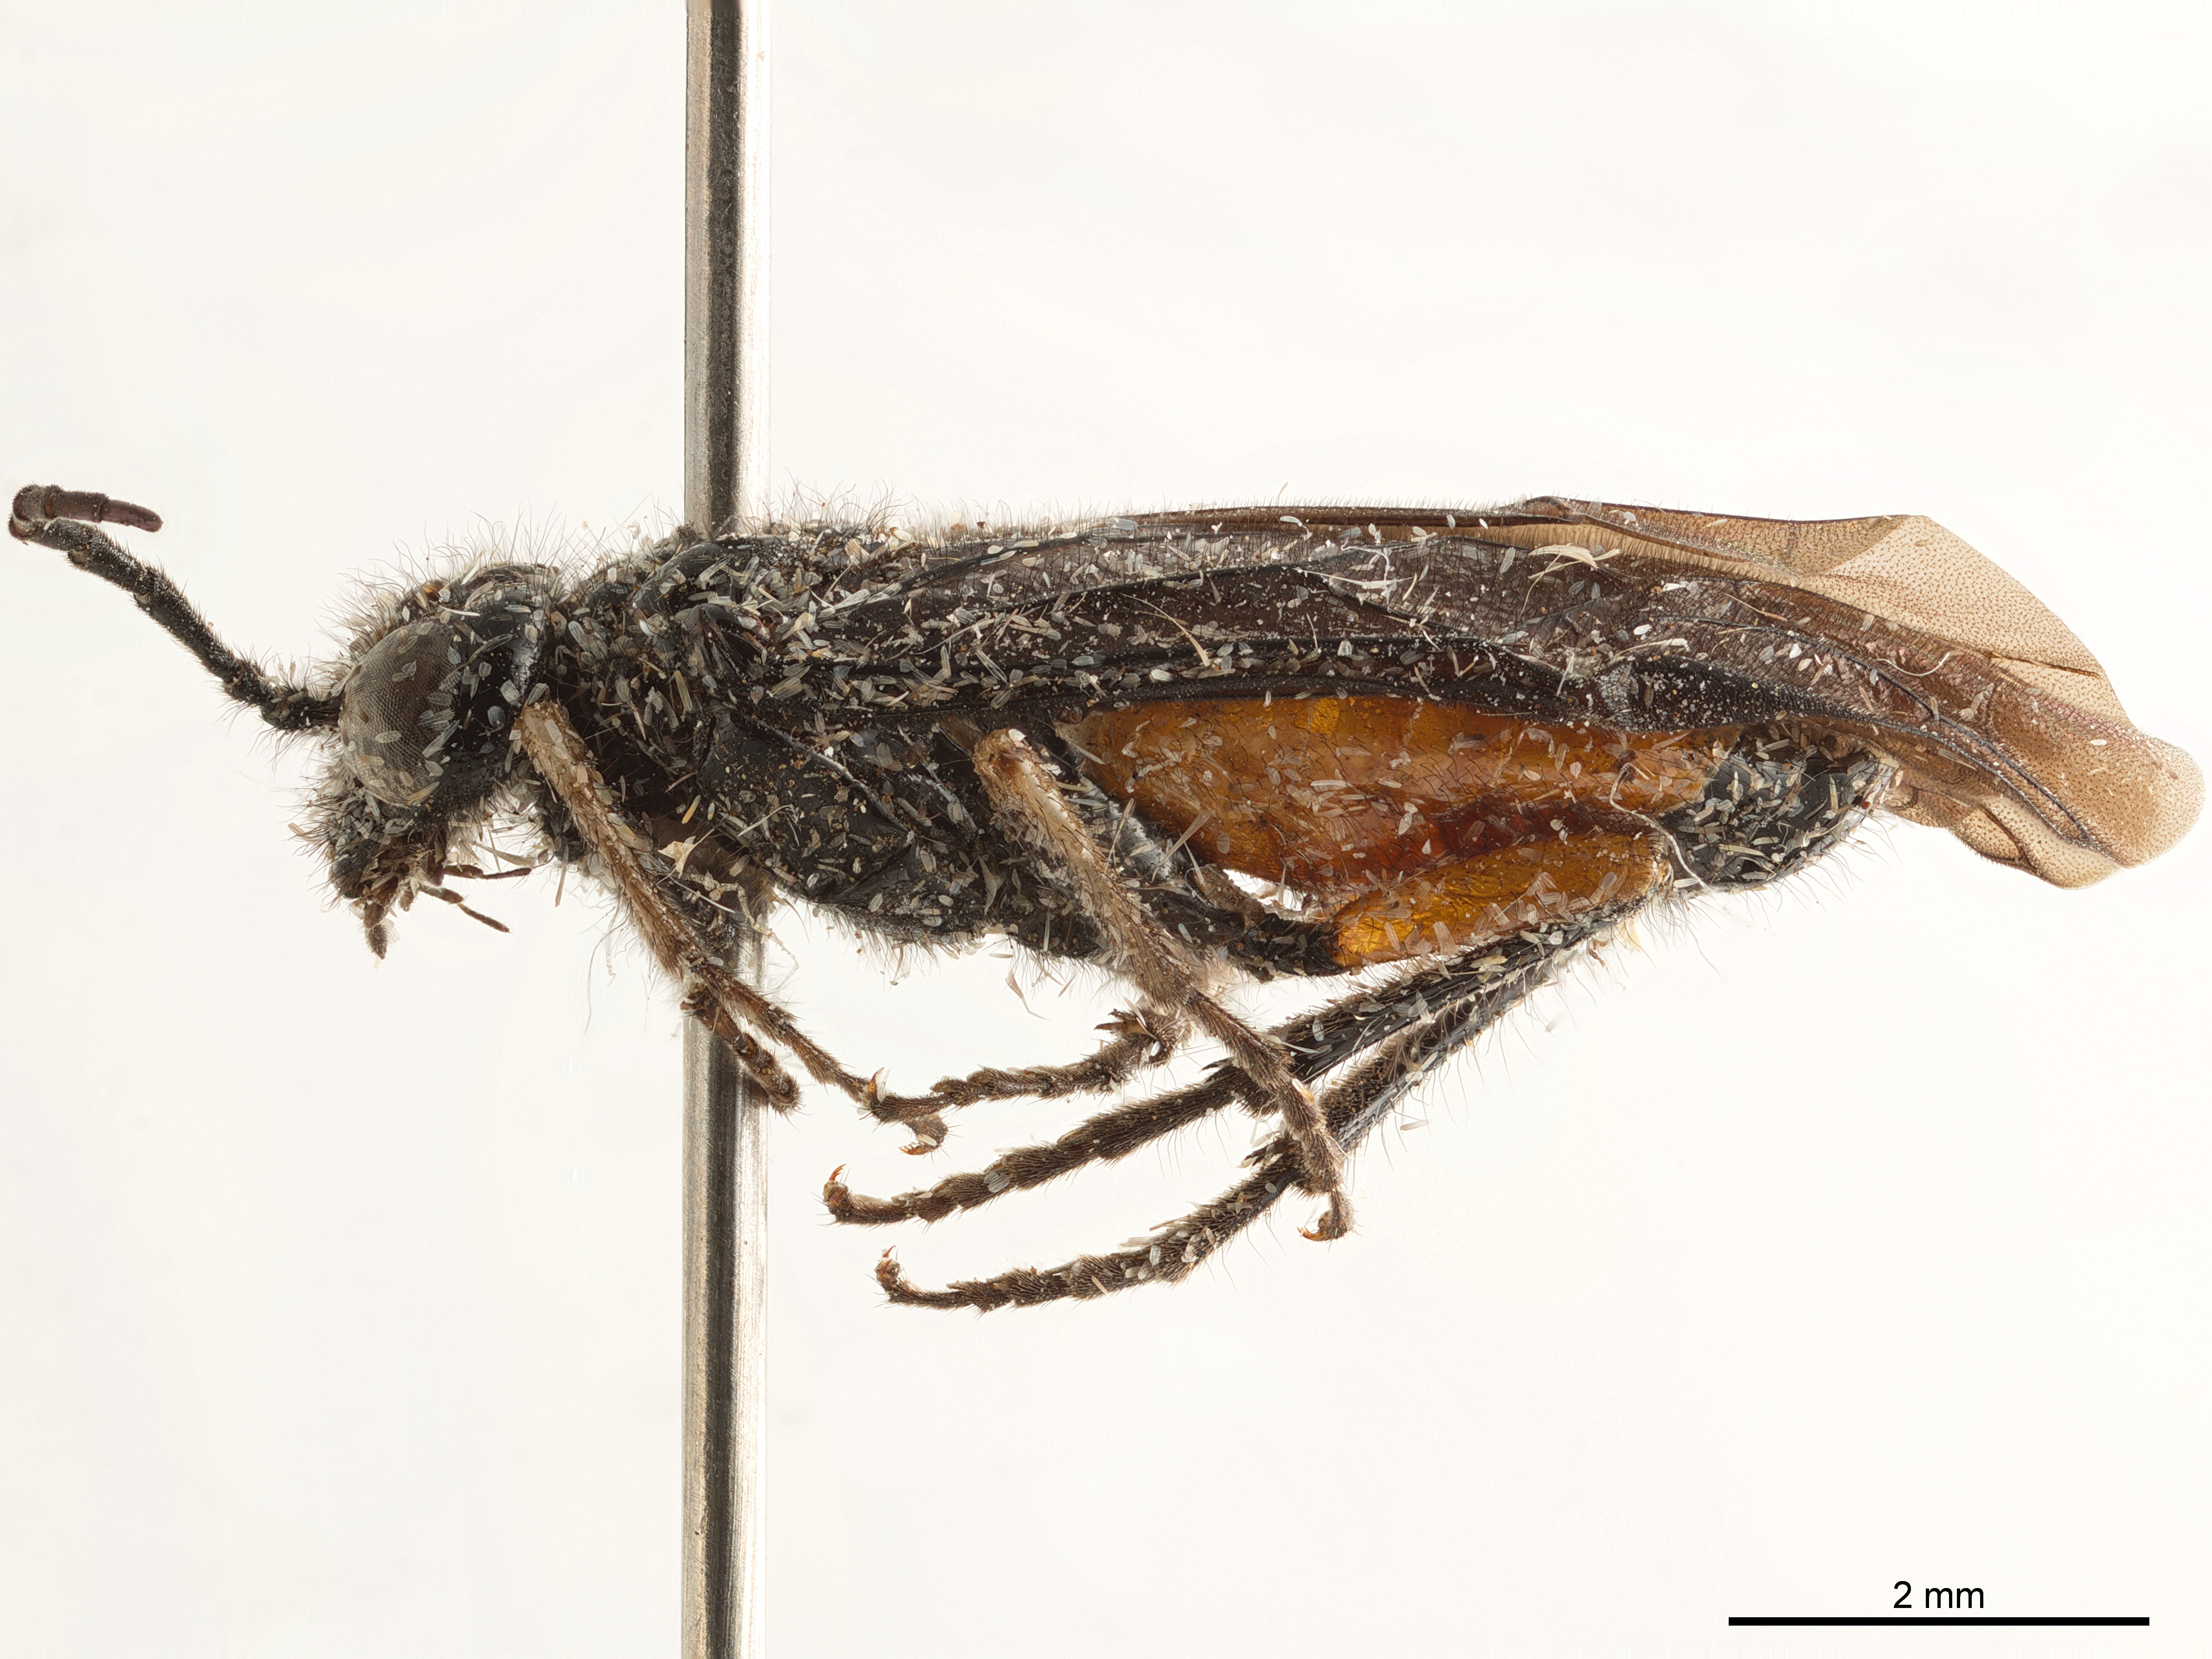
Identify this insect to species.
Trichotaxonus coquimbensis
